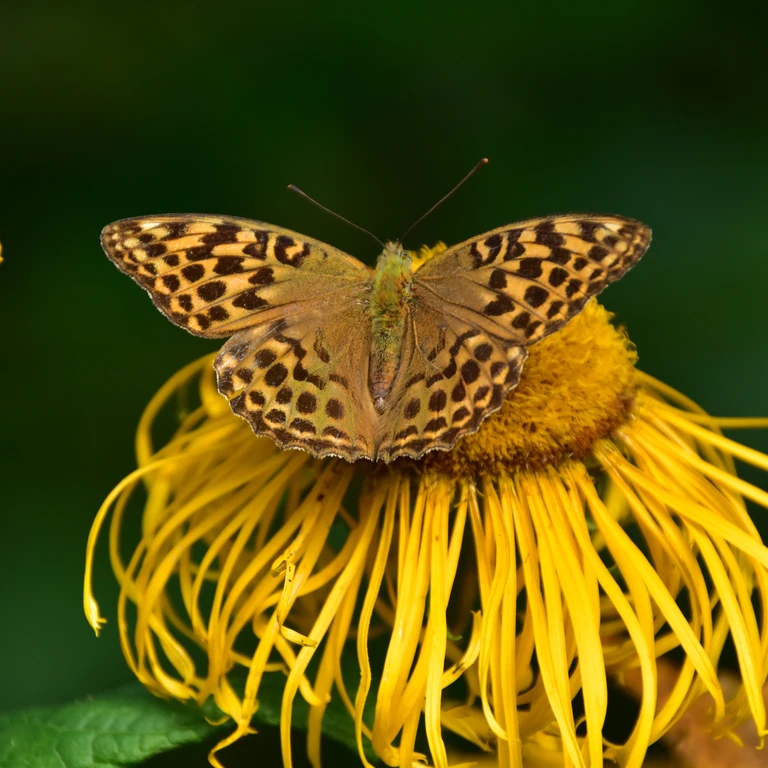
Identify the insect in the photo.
Argynnis paphia
